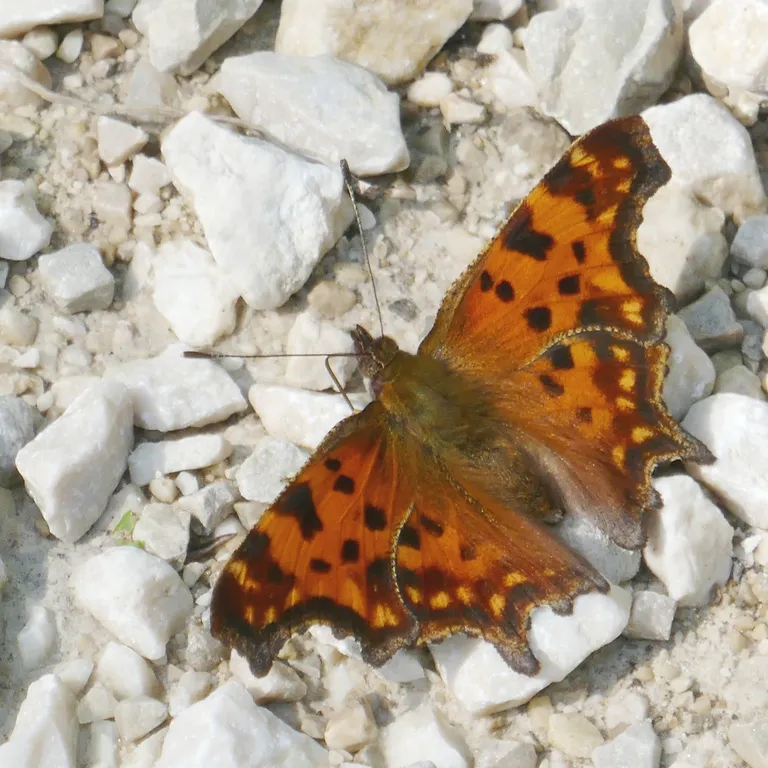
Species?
Polygonia c-album
